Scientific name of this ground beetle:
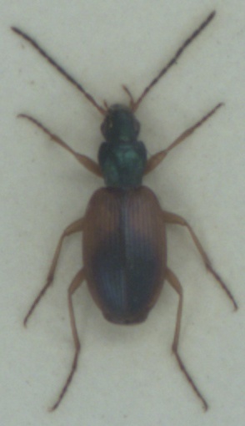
Anchomenus dorsalis
